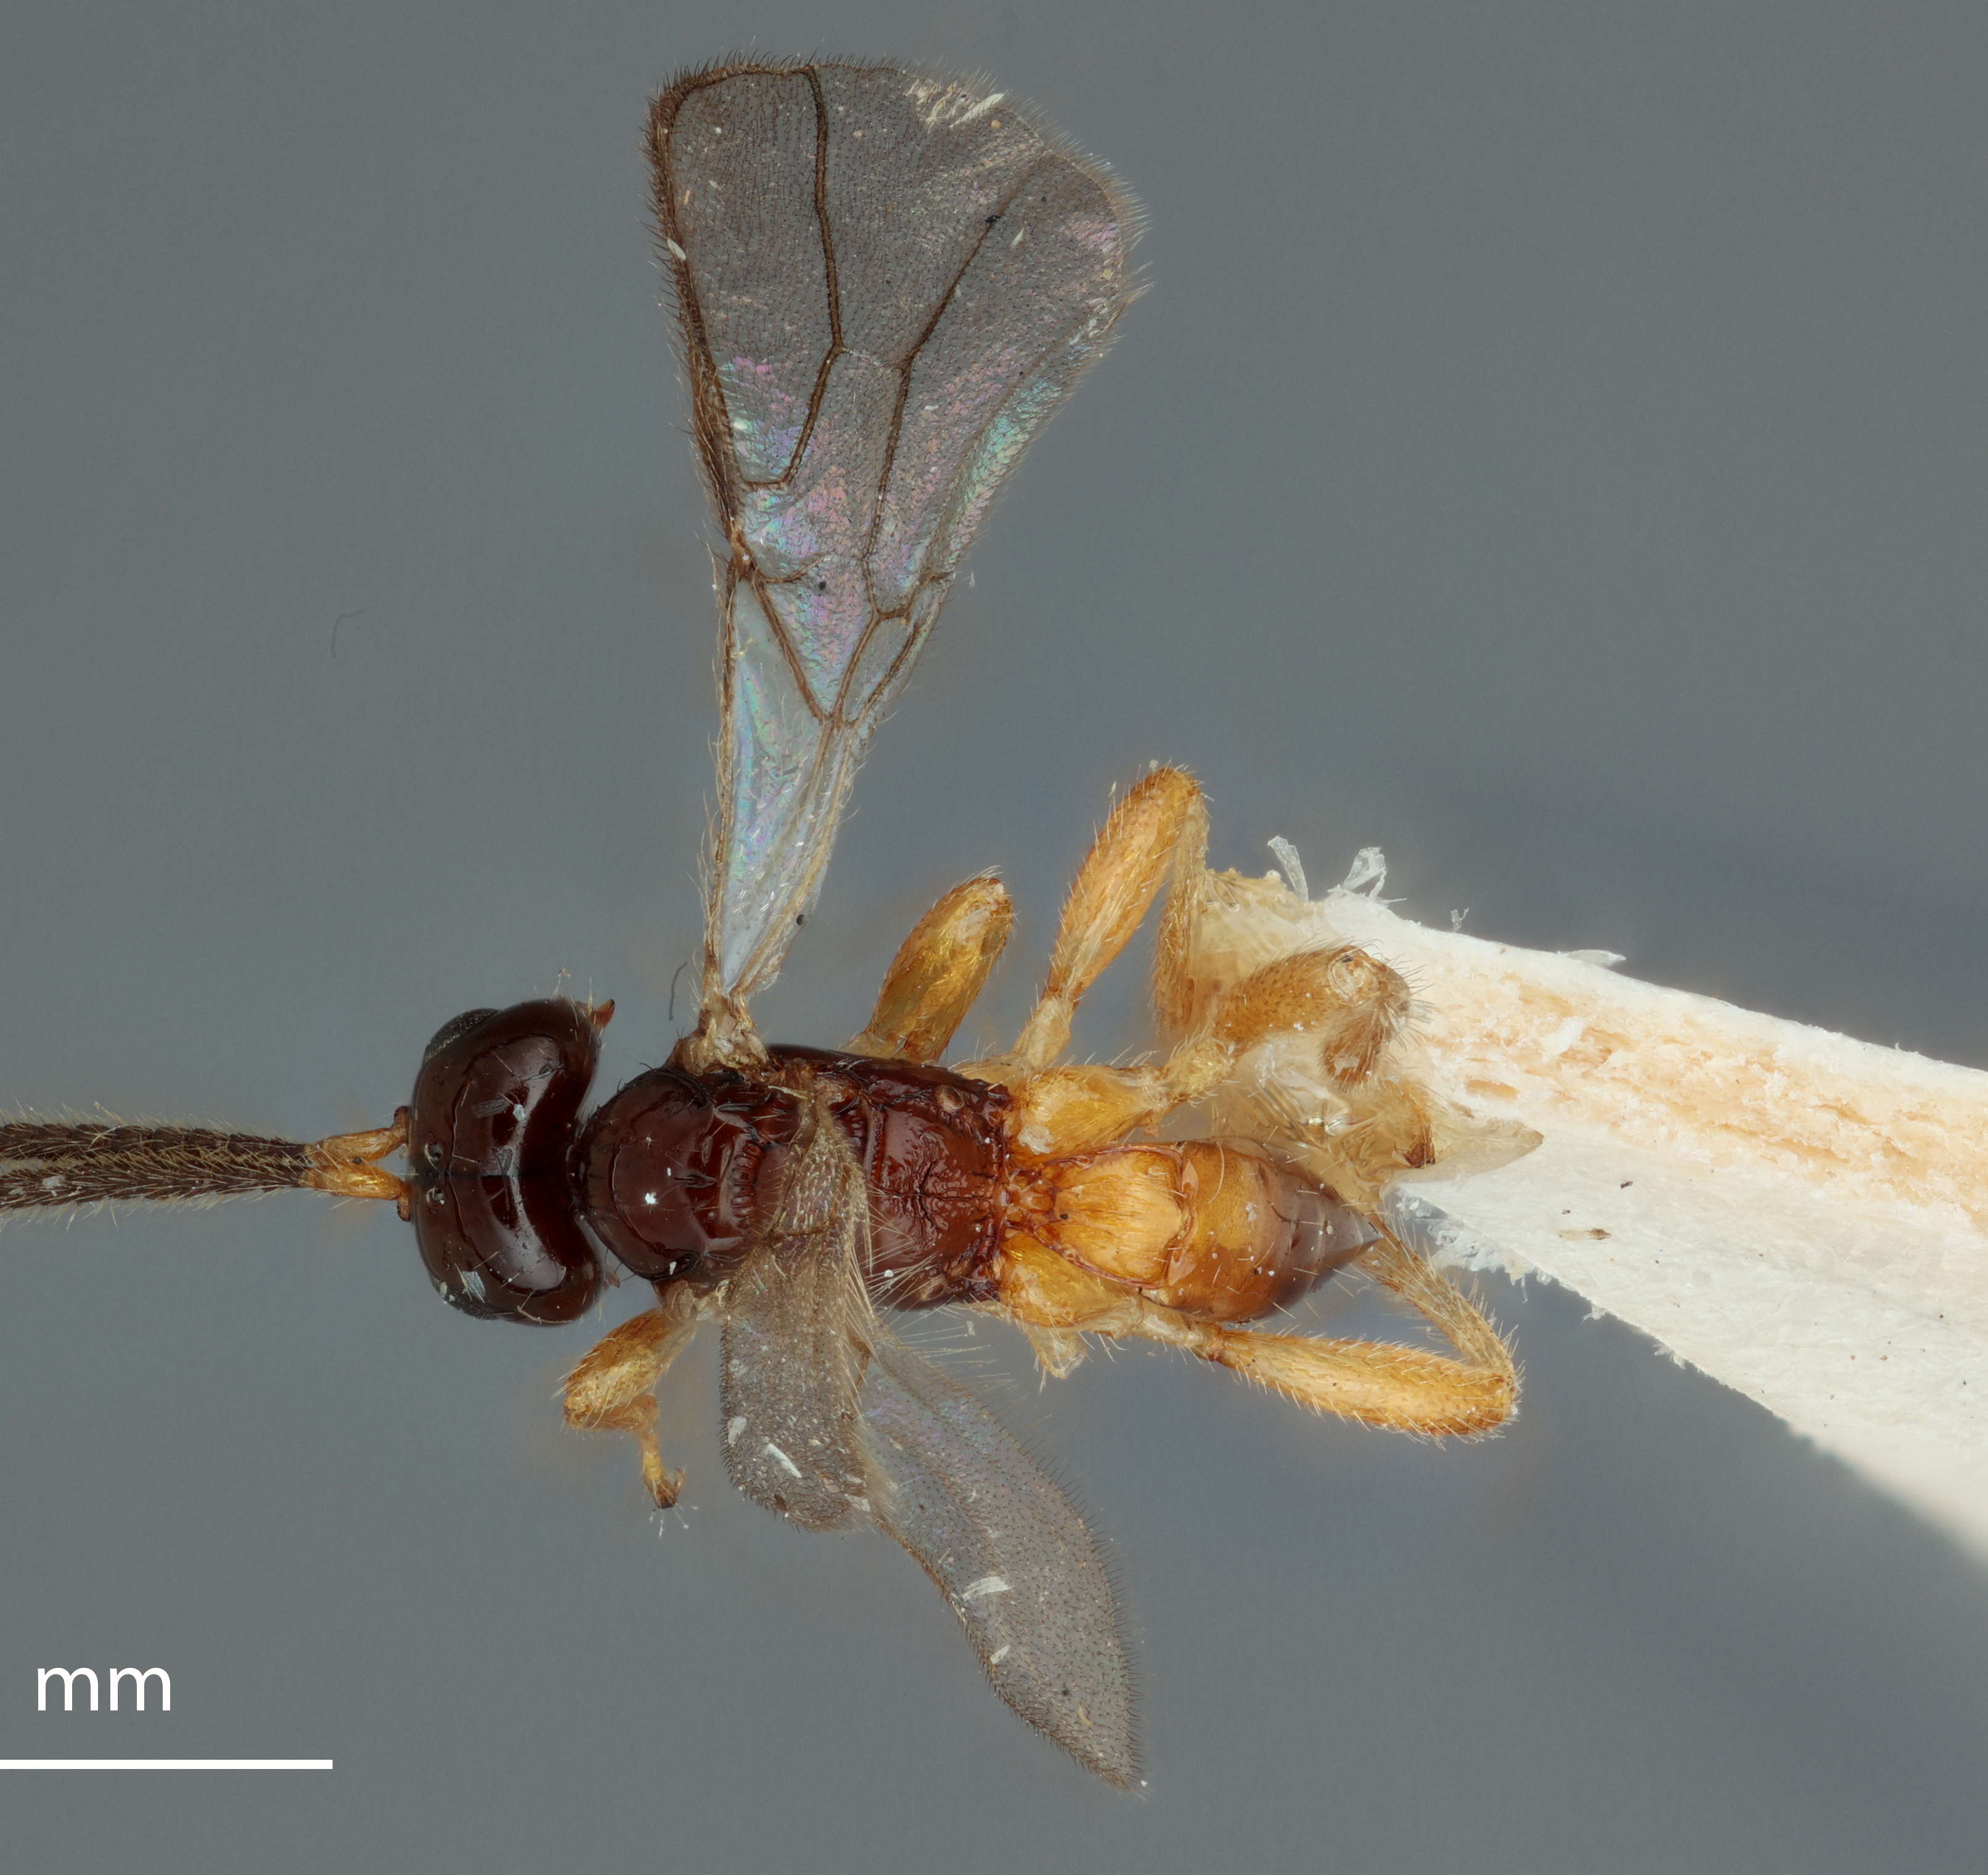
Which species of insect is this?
Aspilota dreisbachi
